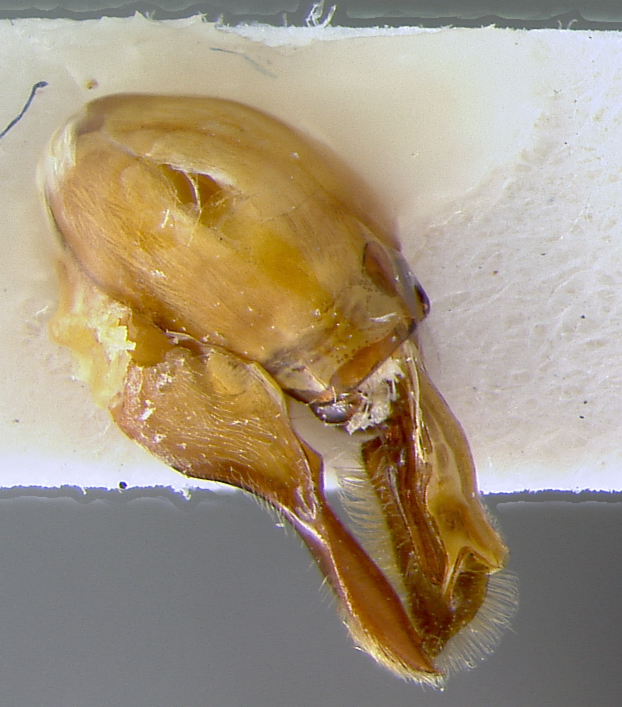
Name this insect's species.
Neivamyrmex crassiscapus
